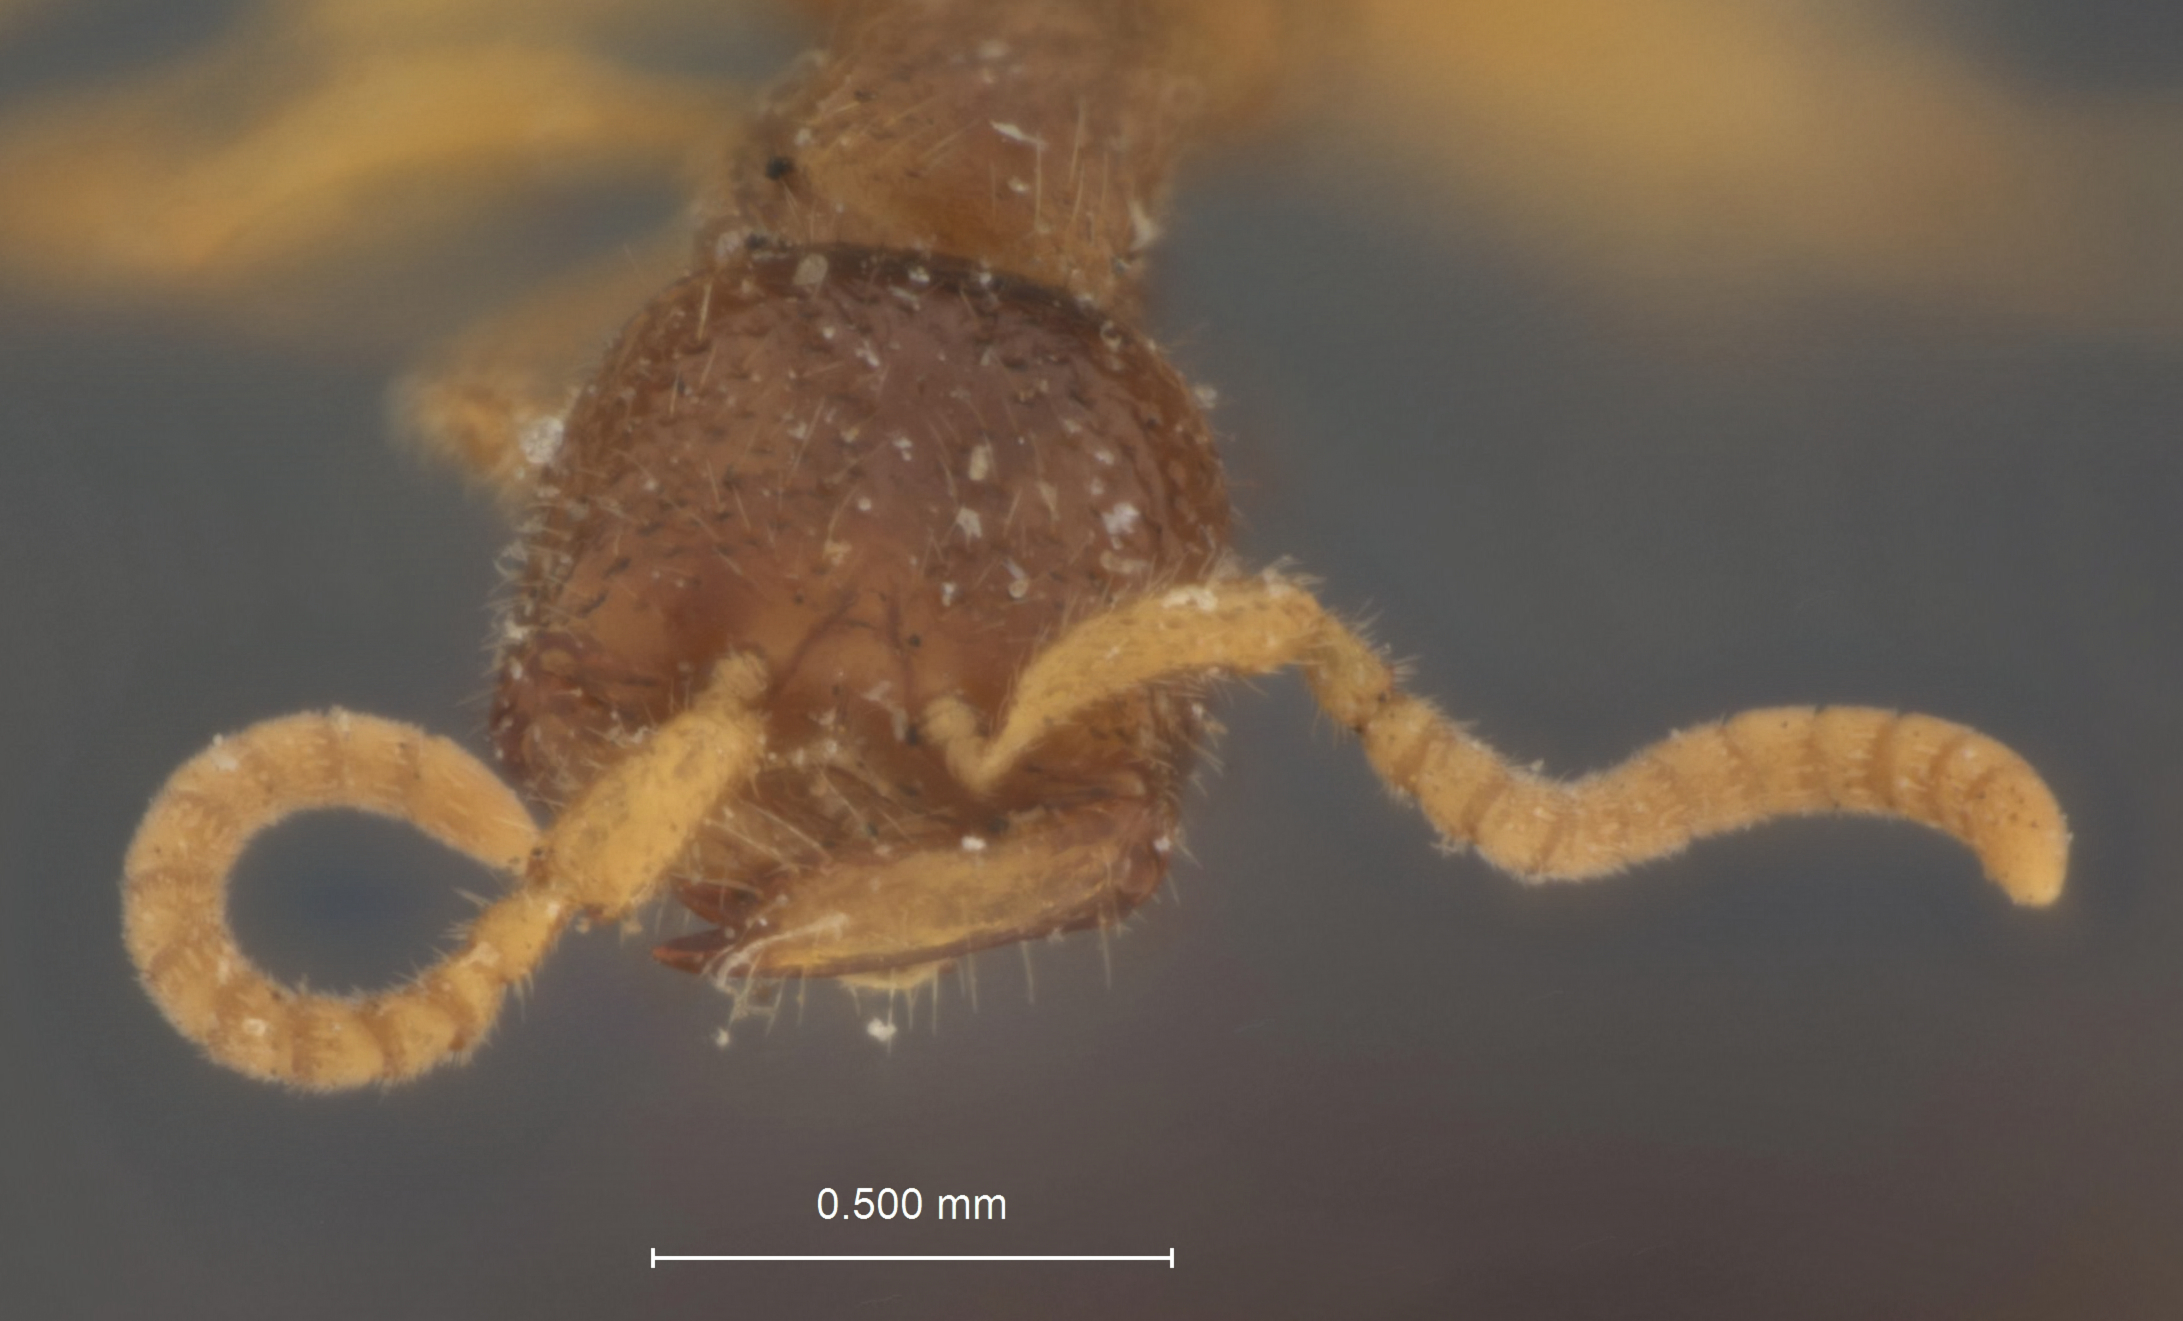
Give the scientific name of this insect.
Isobrachium montanum
